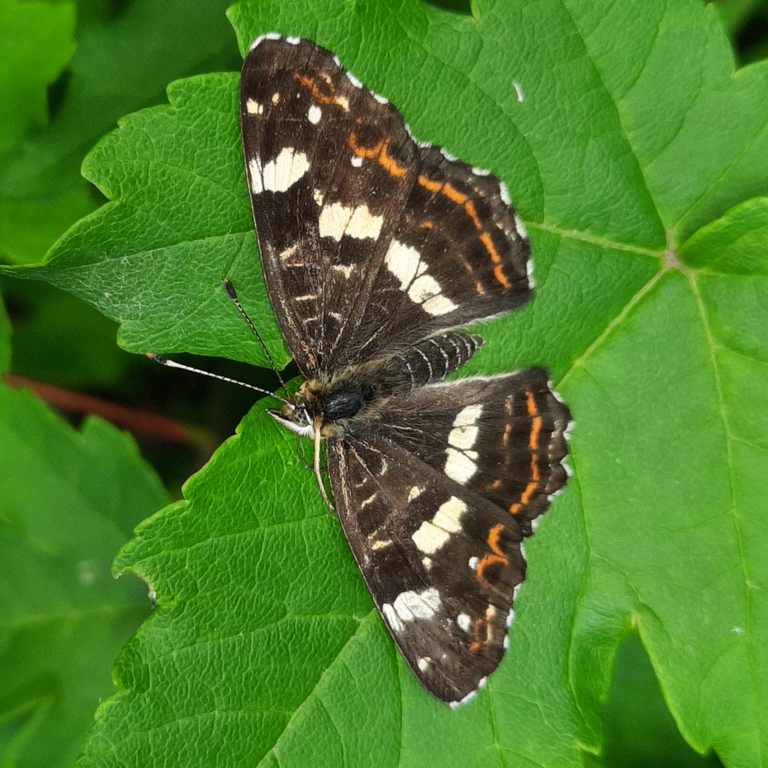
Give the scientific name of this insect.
Araschnia levana
